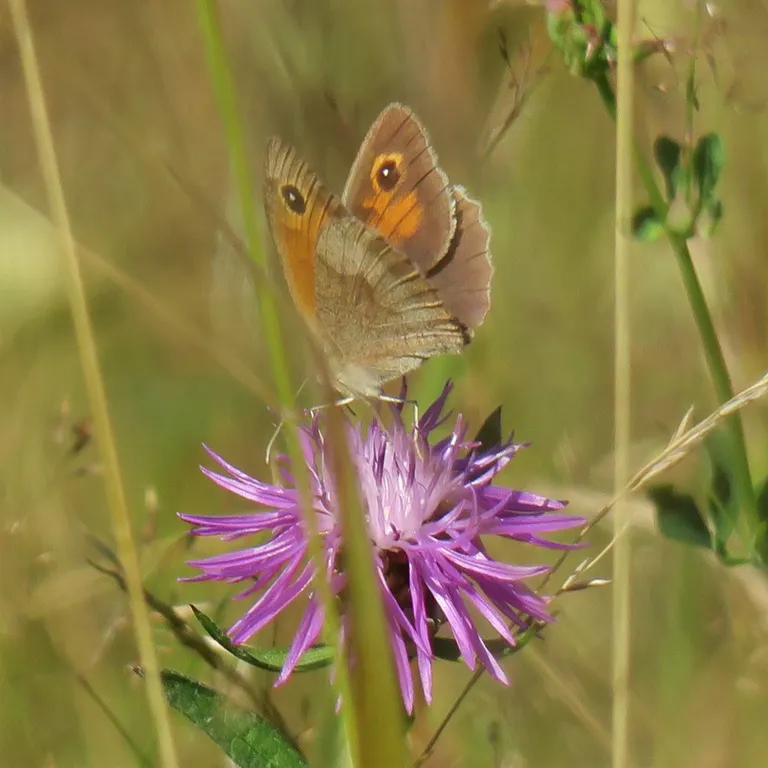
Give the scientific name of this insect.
Maniola jurtina
